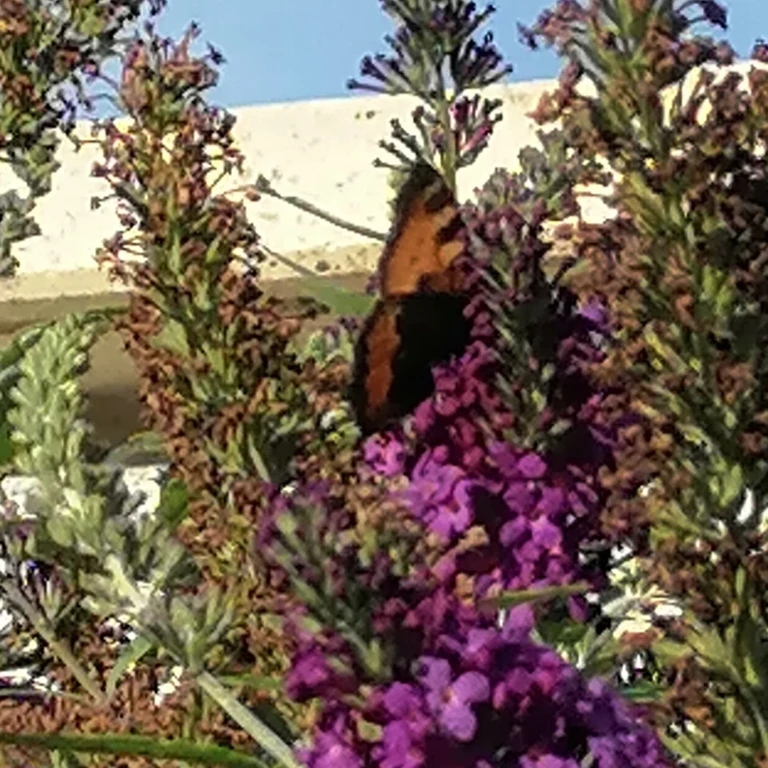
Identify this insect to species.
Aglais urticae
